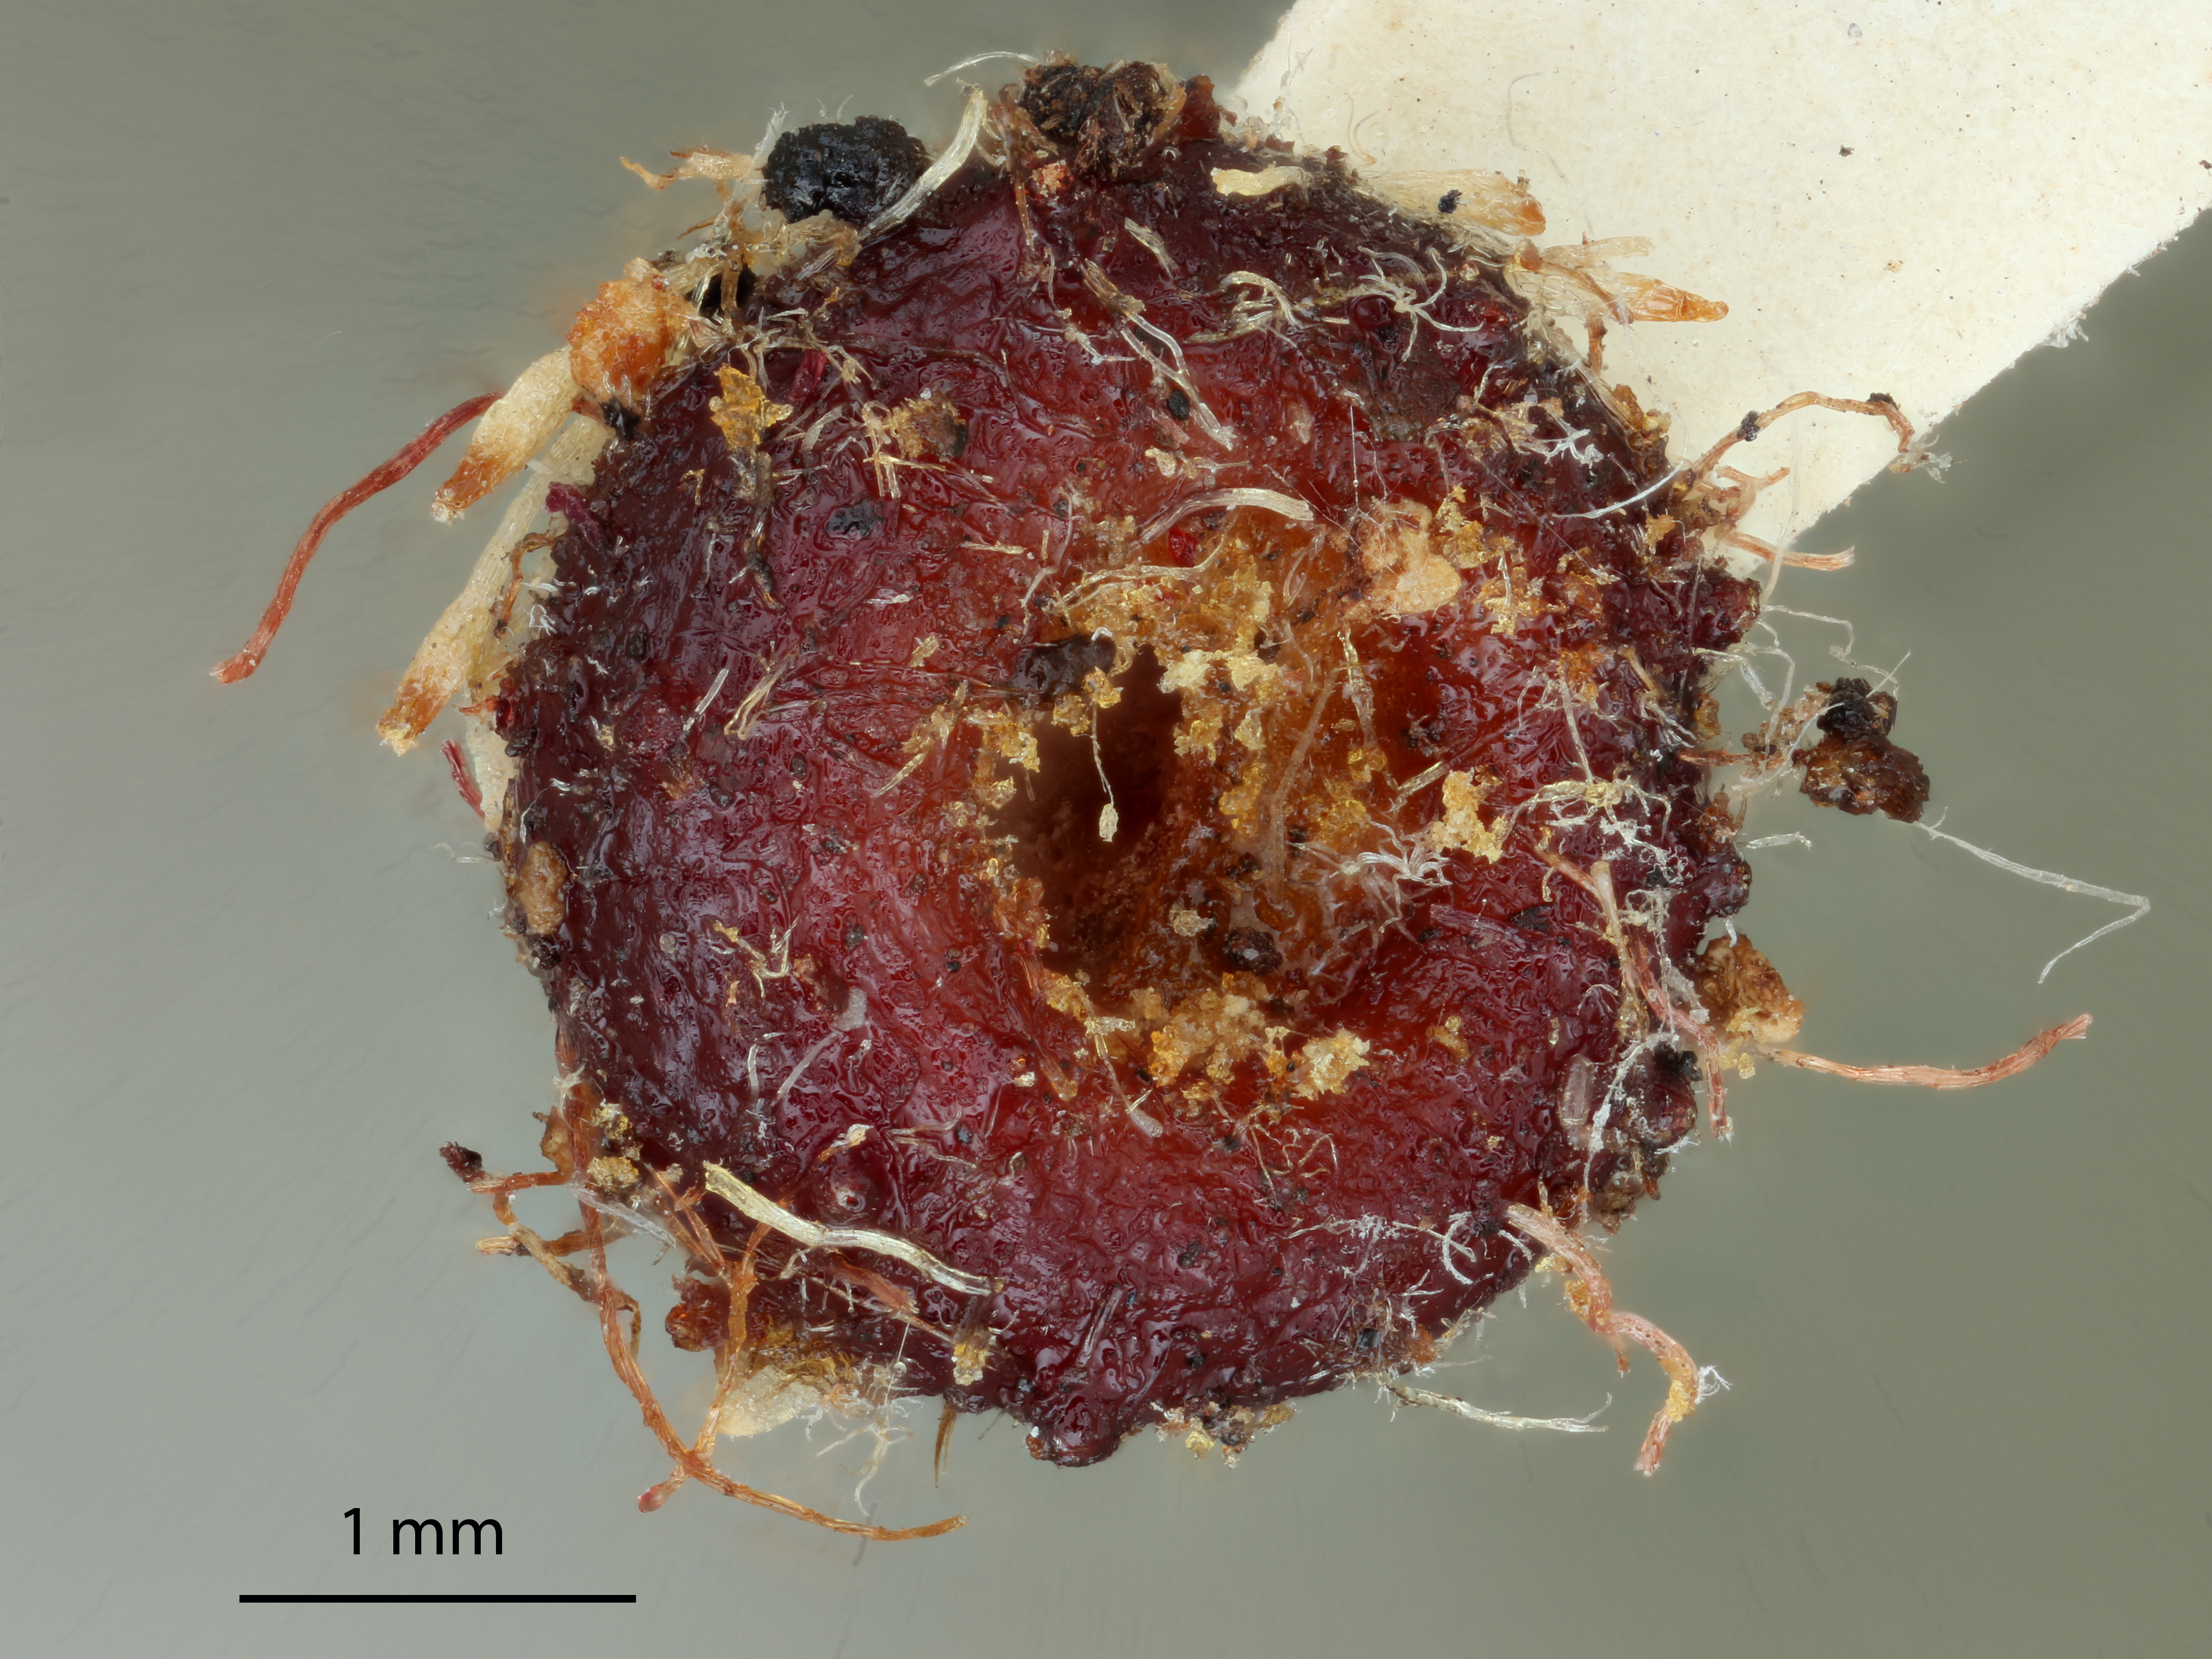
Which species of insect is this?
Liodora viscida
